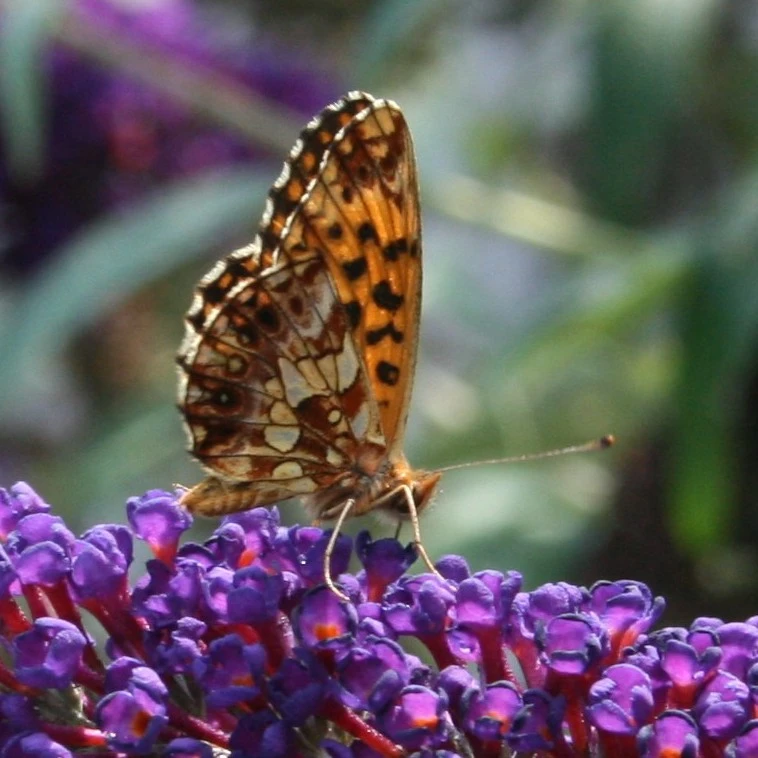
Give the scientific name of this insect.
Boloria dia
